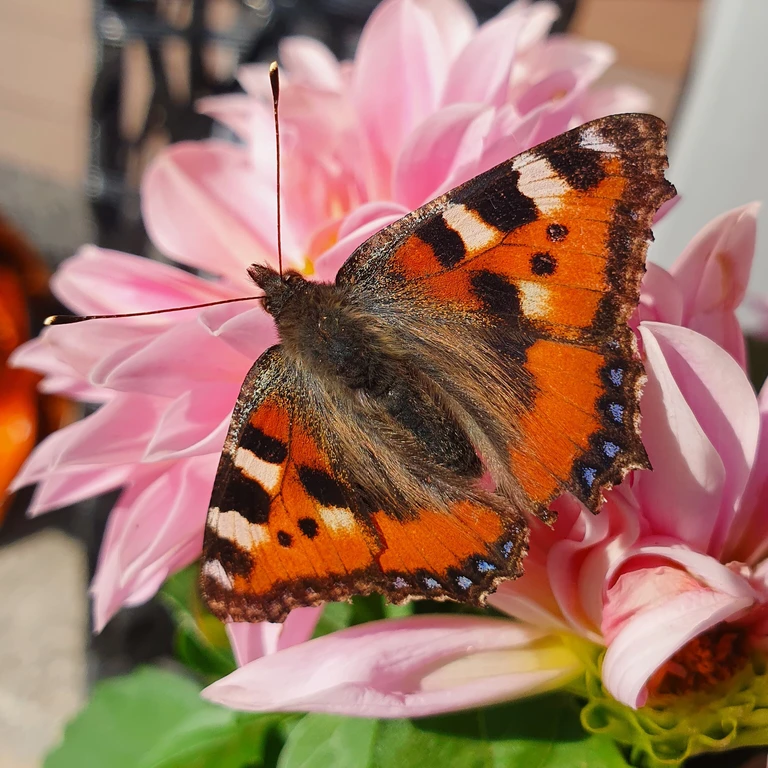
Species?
Aglais urticae
